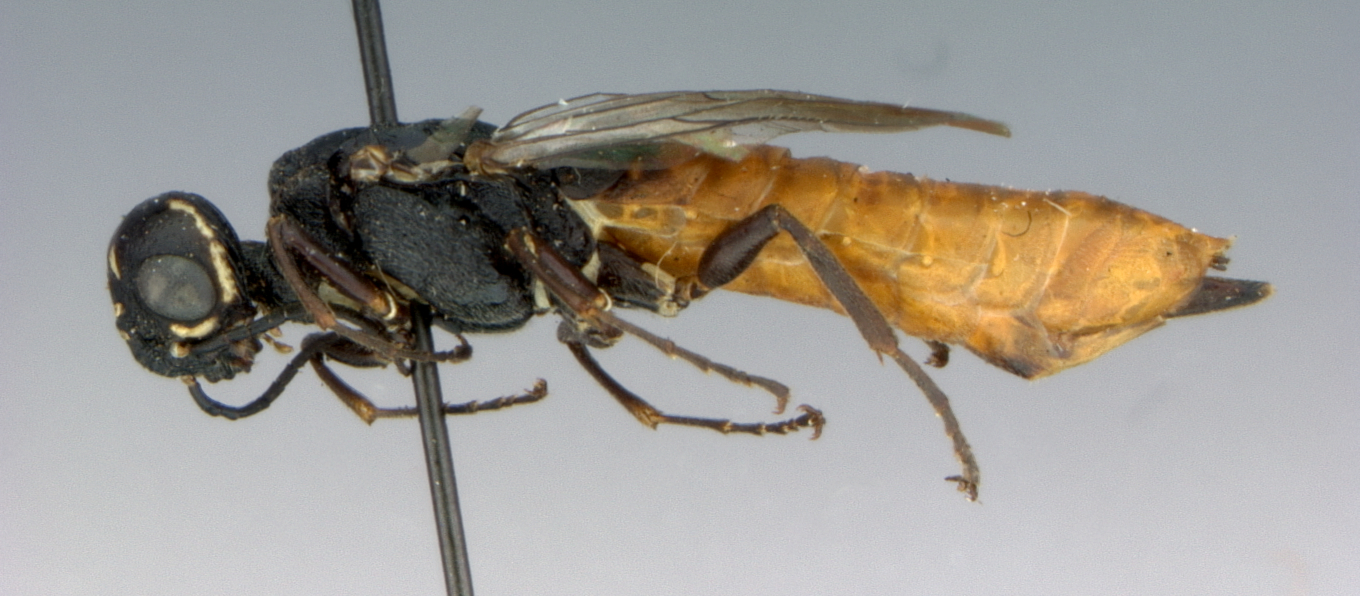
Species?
Xiphydria abdominalis
